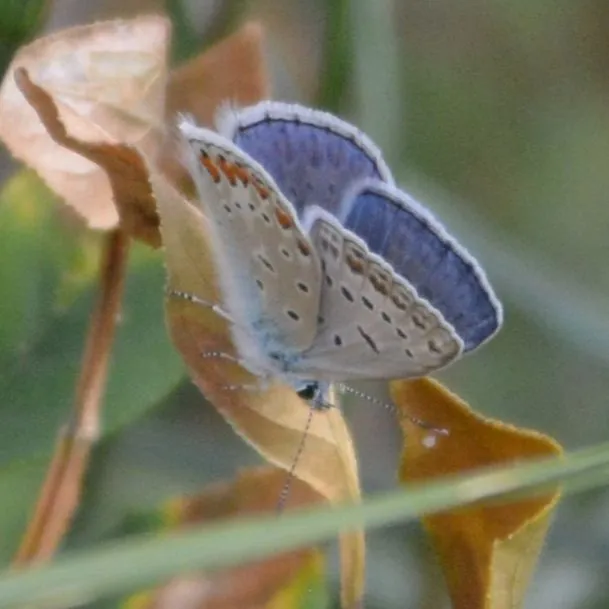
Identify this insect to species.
Polyommatus icarus
